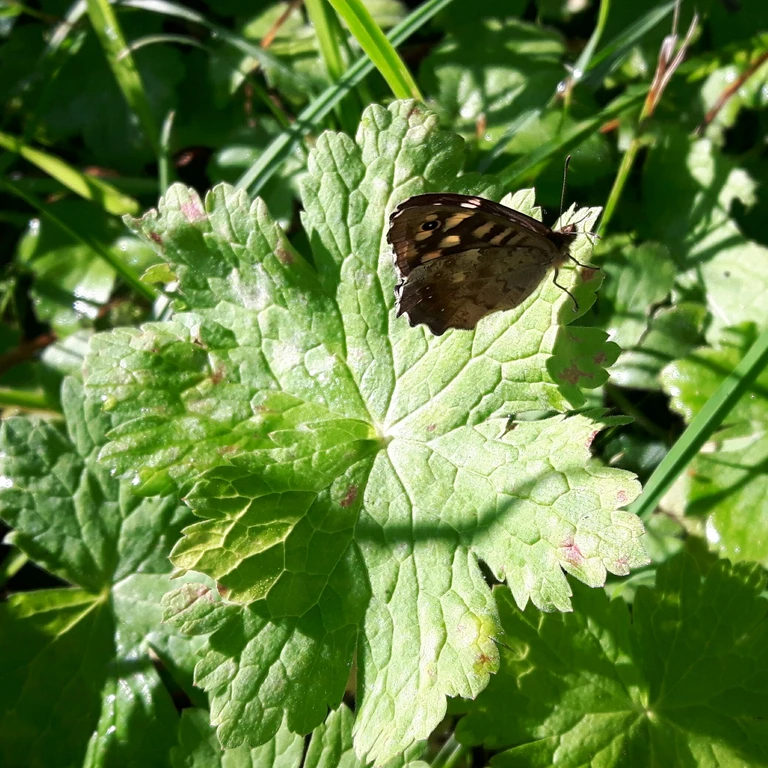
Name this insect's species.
Pararge aegeria
